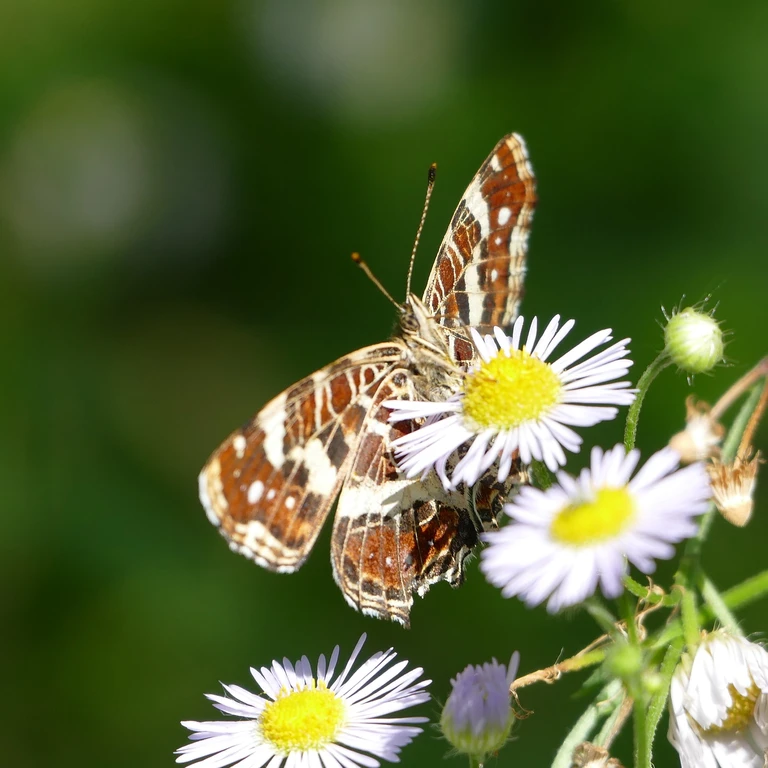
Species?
Araschnia levana
